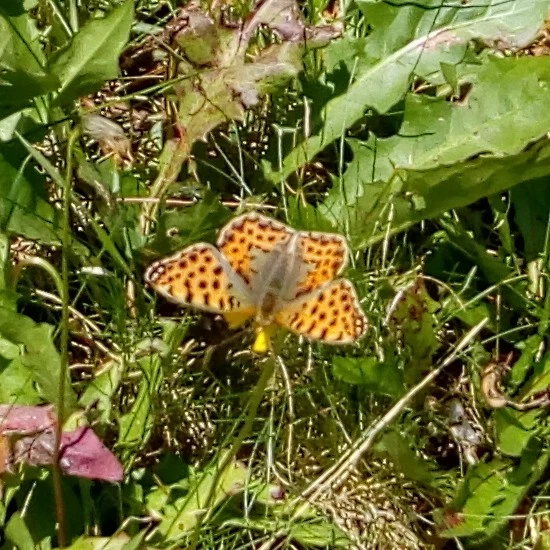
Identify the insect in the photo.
Issoria lathonia
